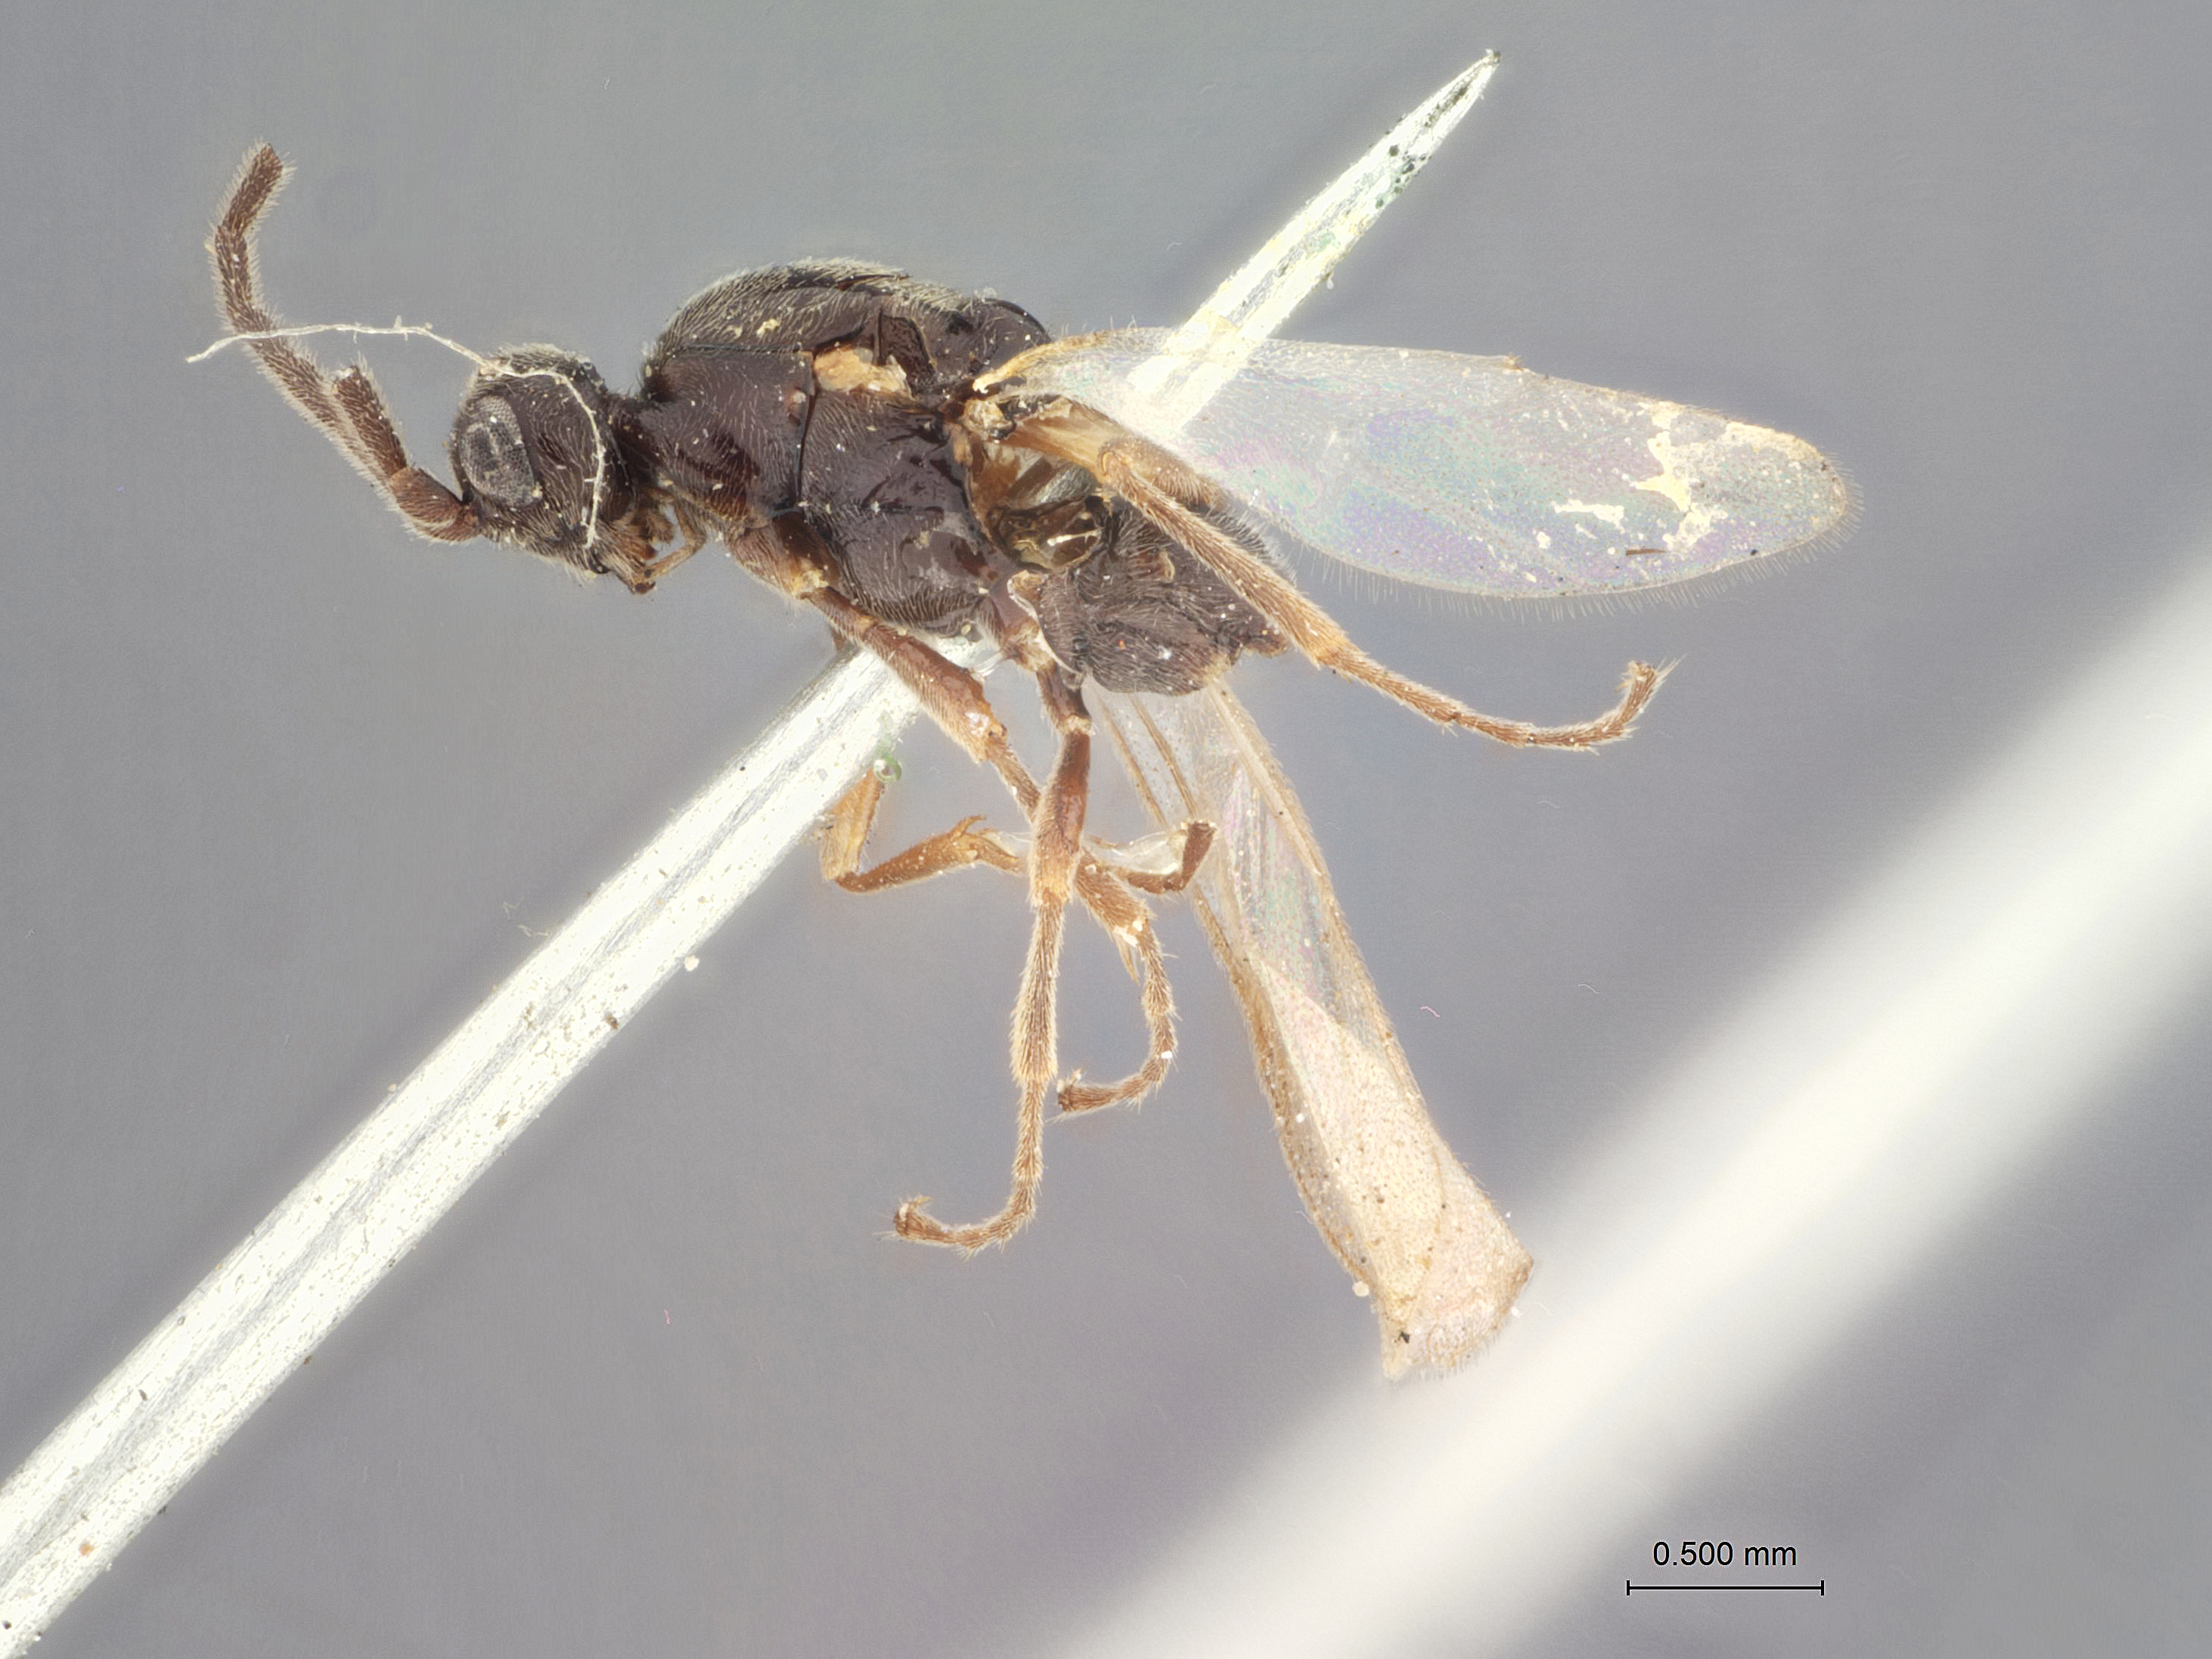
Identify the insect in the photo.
Proctotrypes nigripes
